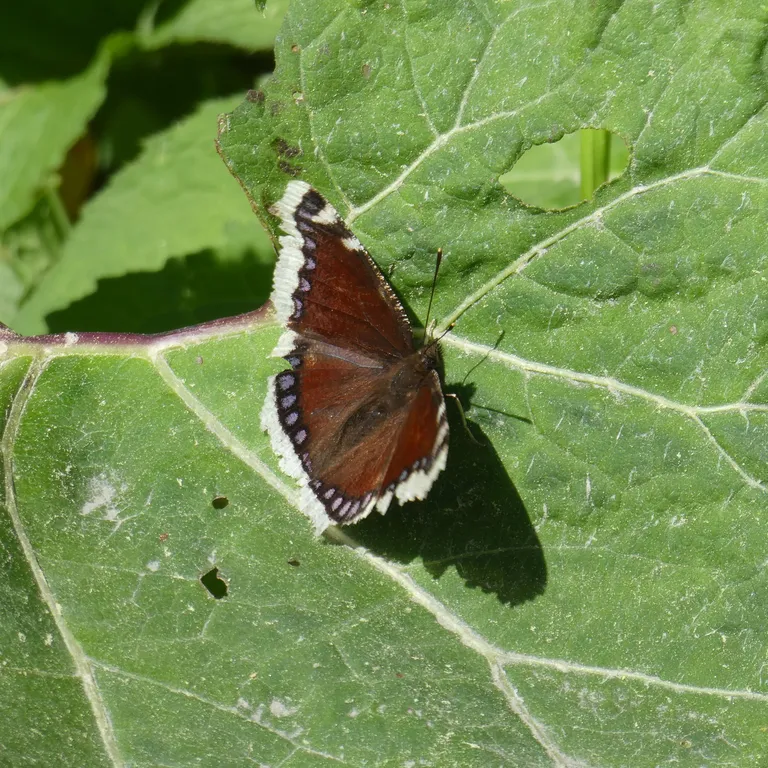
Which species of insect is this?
Nymphalis antiopa
